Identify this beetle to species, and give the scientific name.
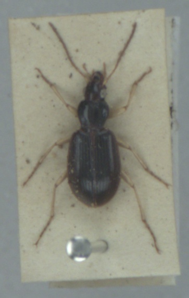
Paranchus albipes
